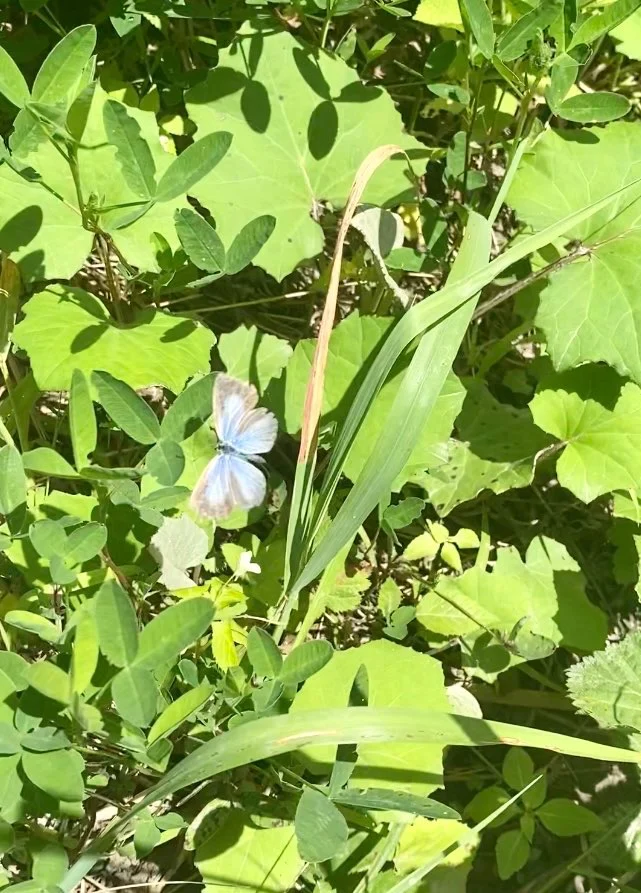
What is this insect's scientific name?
Celastrina argiolus
